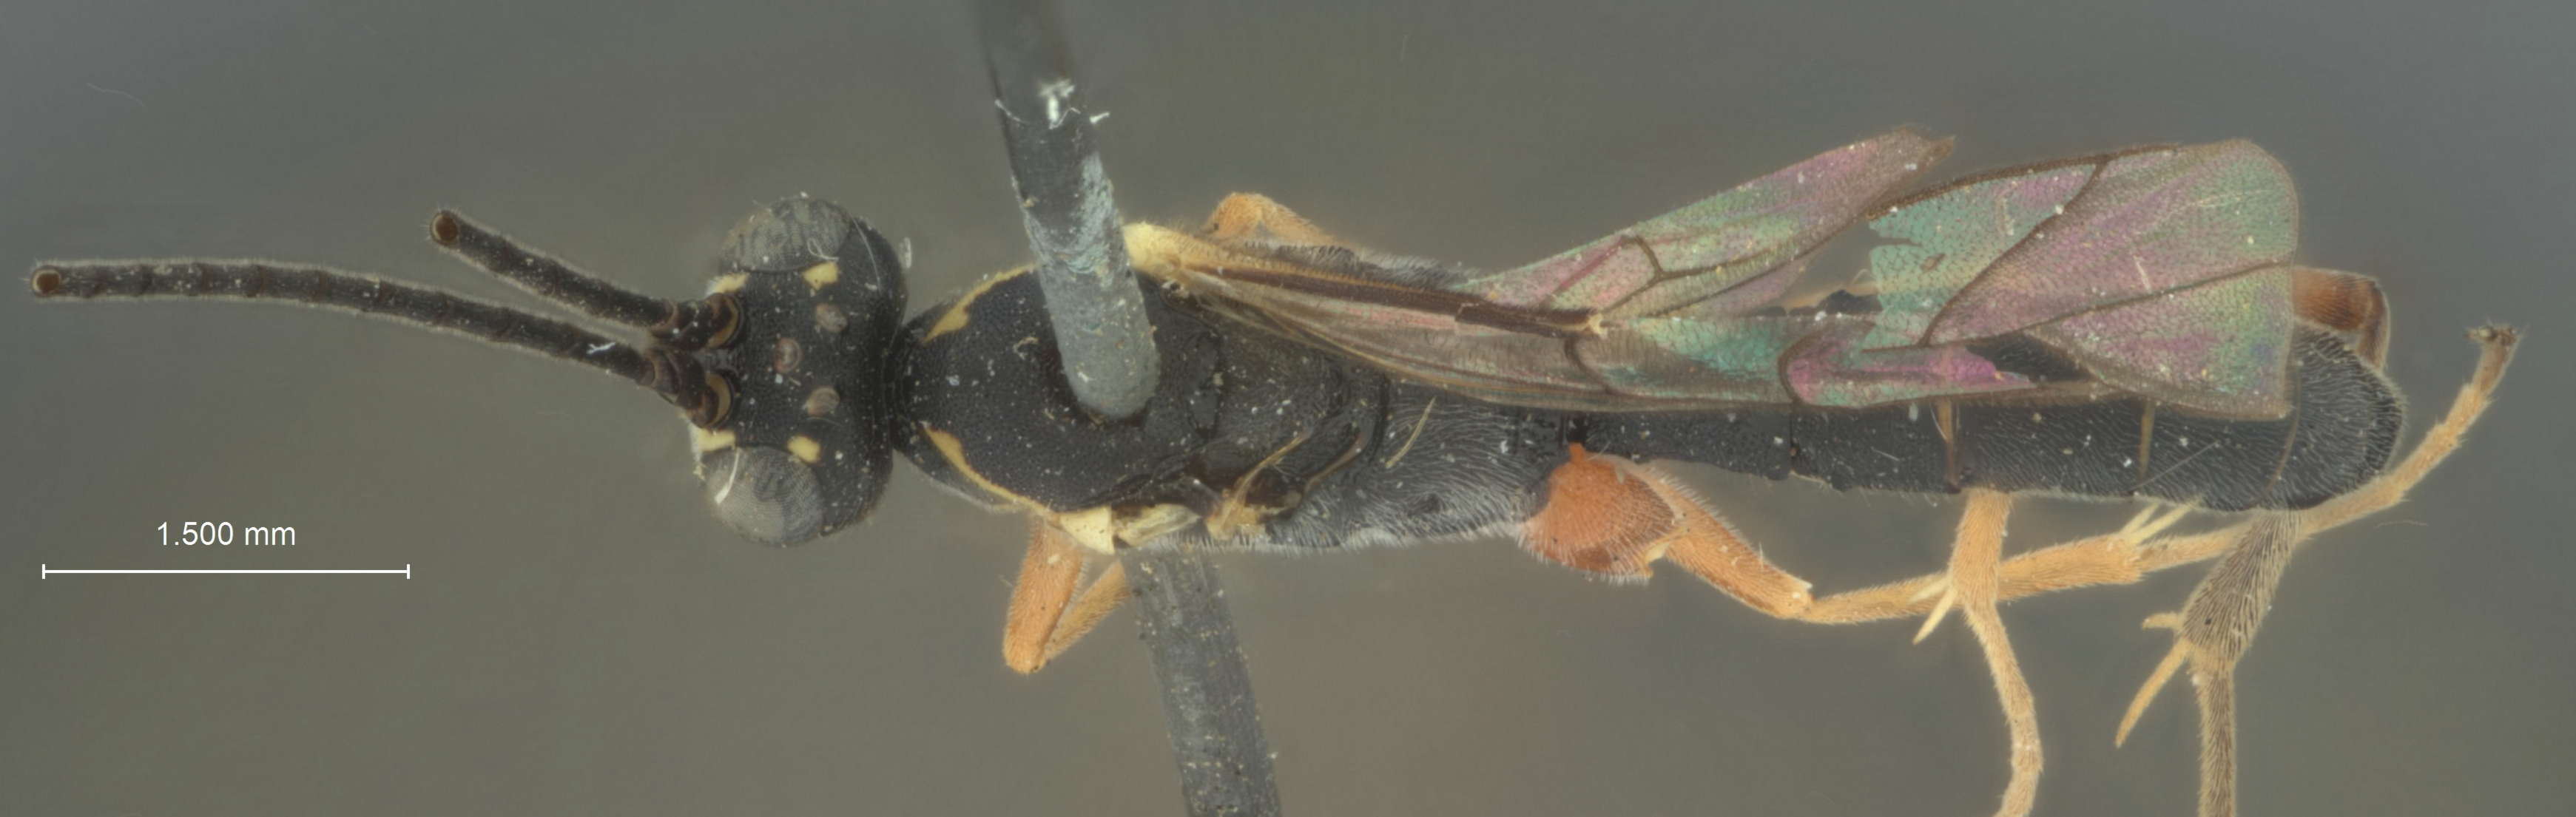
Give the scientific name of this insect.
Harrimaniella kukakensis
